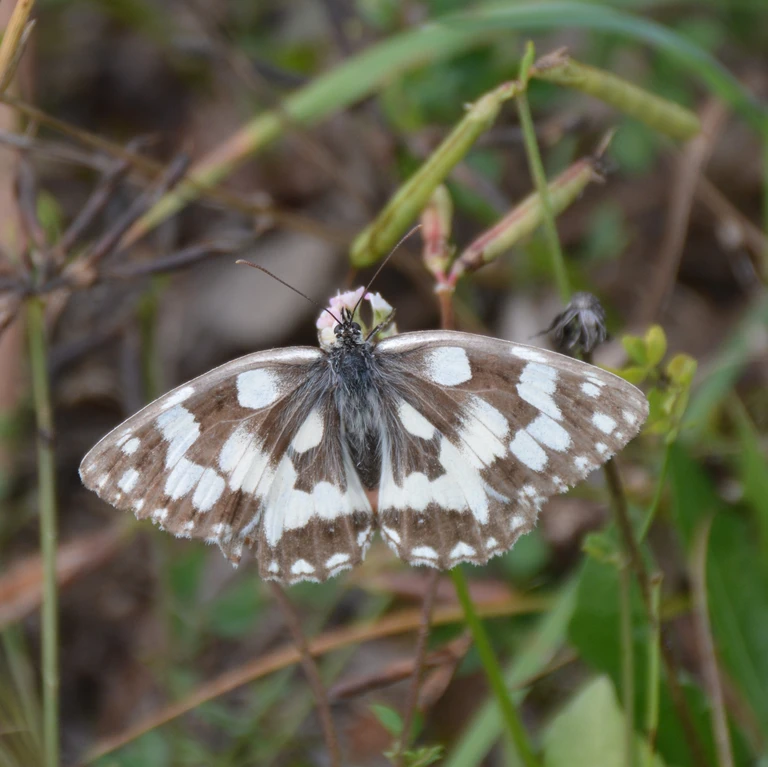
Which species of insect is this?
Melanargia galathea
